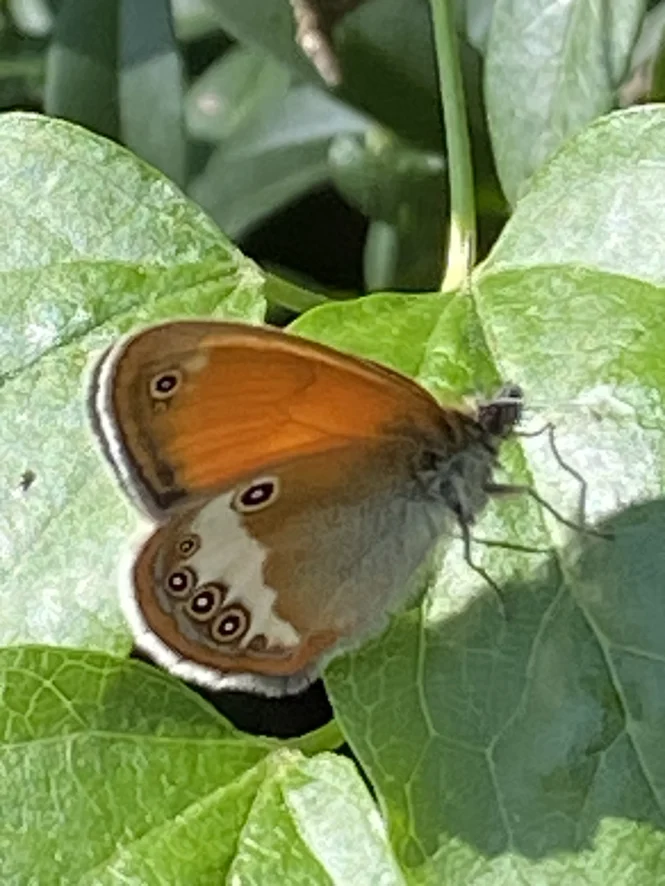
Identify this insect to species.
Coenonympha arcania
